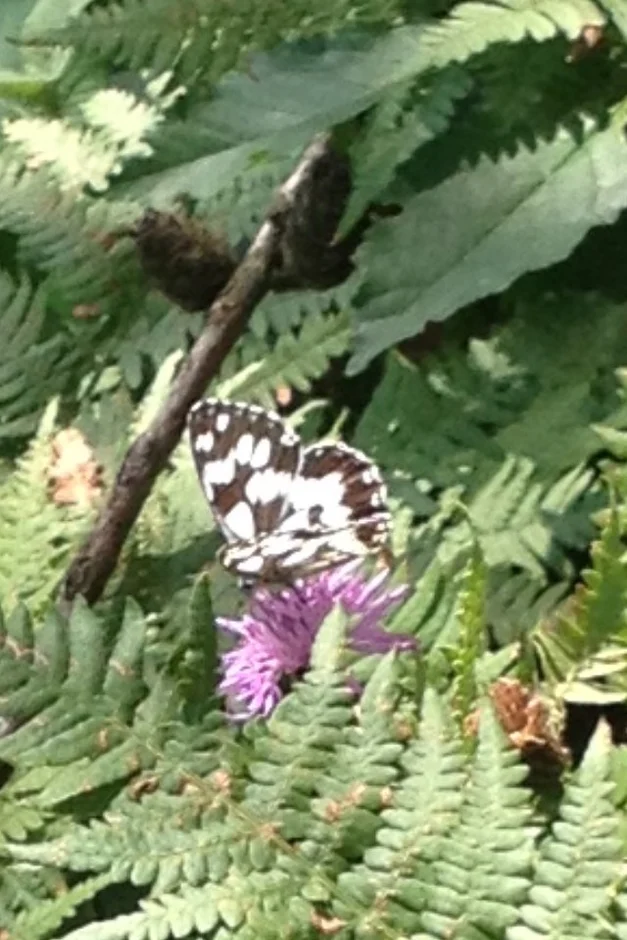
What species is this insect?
Melanargia galathea
